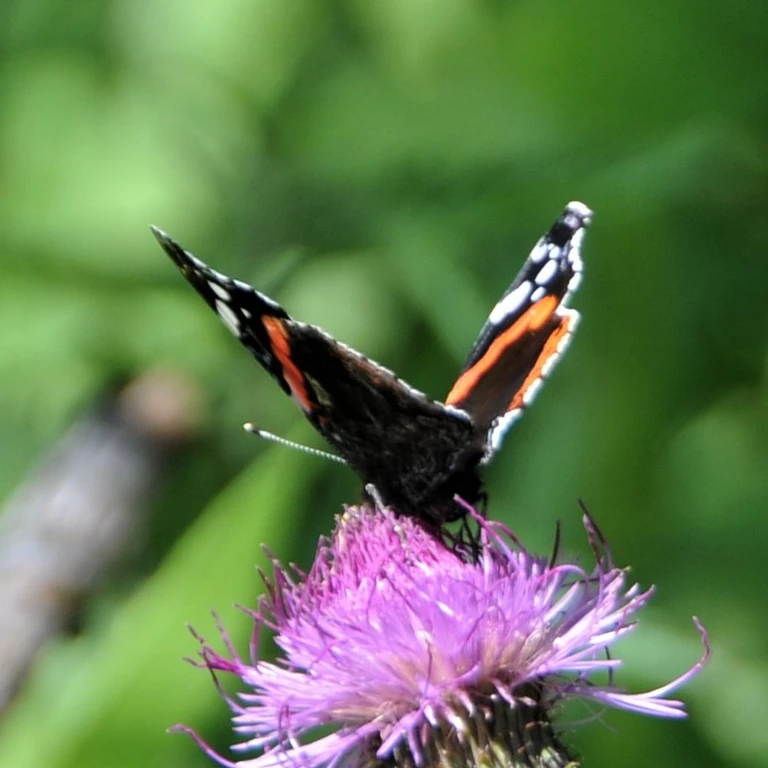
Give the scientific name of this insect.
Vanessa atalanta
